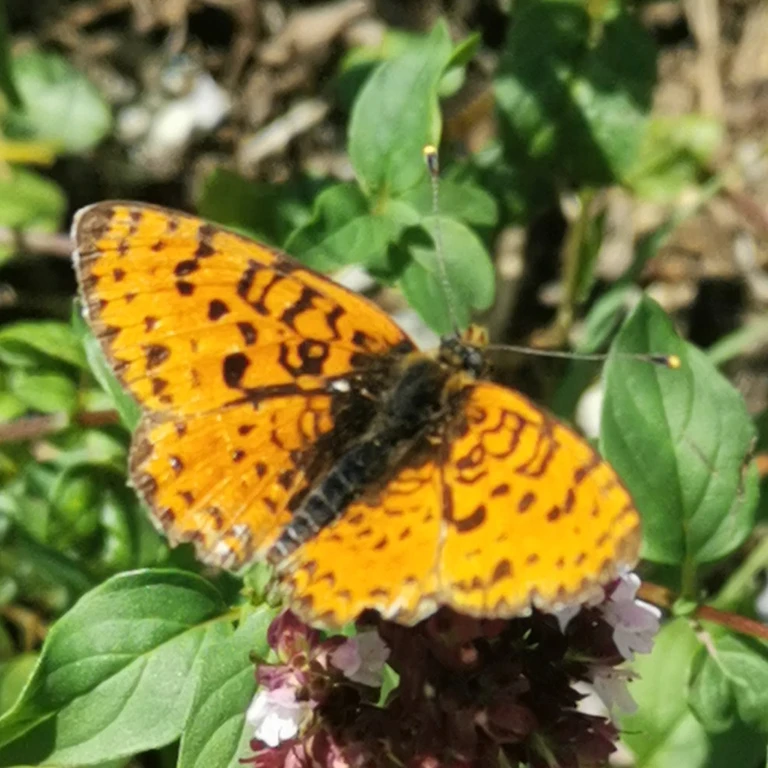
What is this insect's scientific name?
Melitaea didyma
